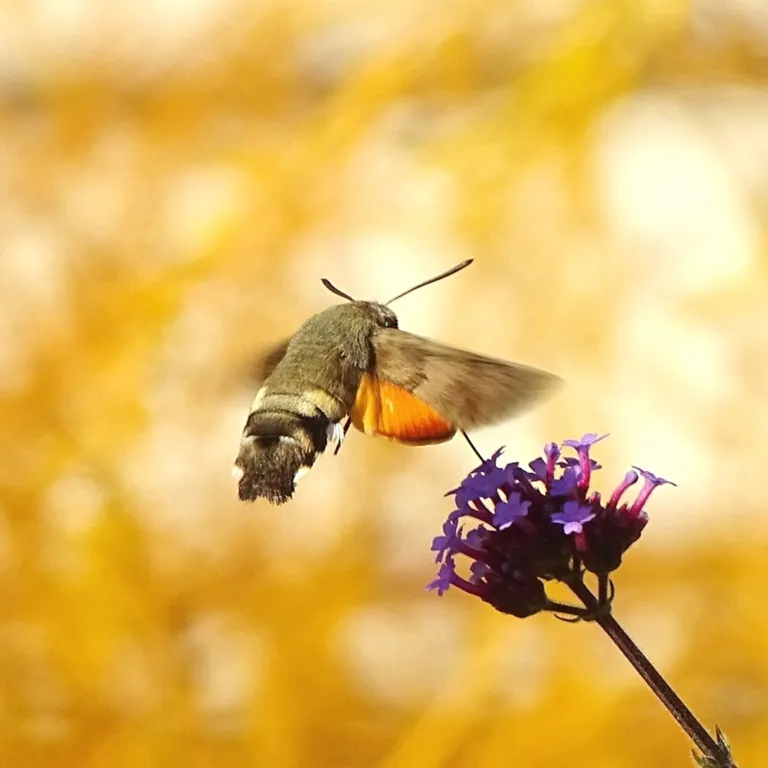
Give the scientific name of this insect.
Macroglossum stellatarum
